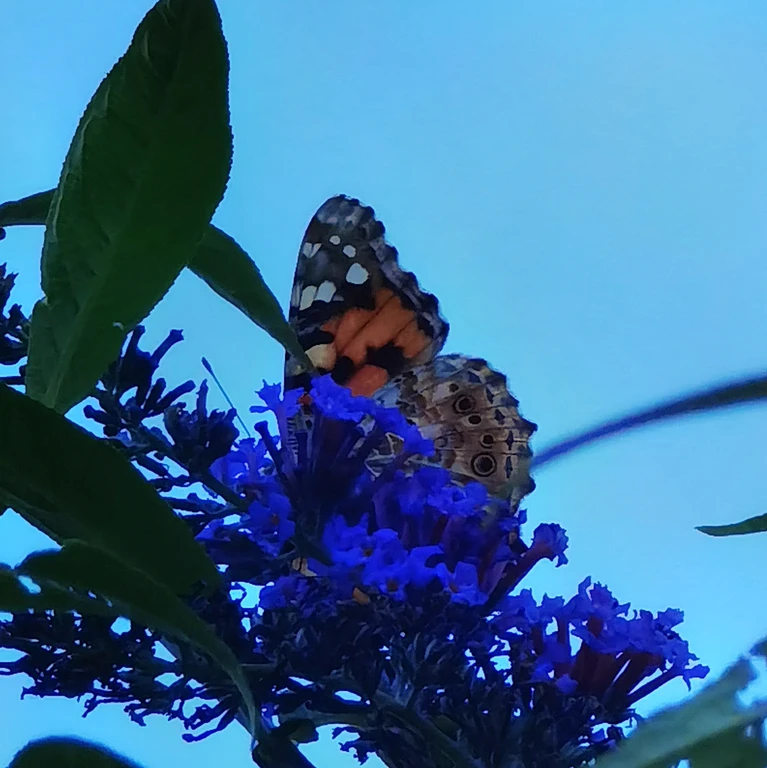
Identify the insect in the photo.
Vanessa cardui
